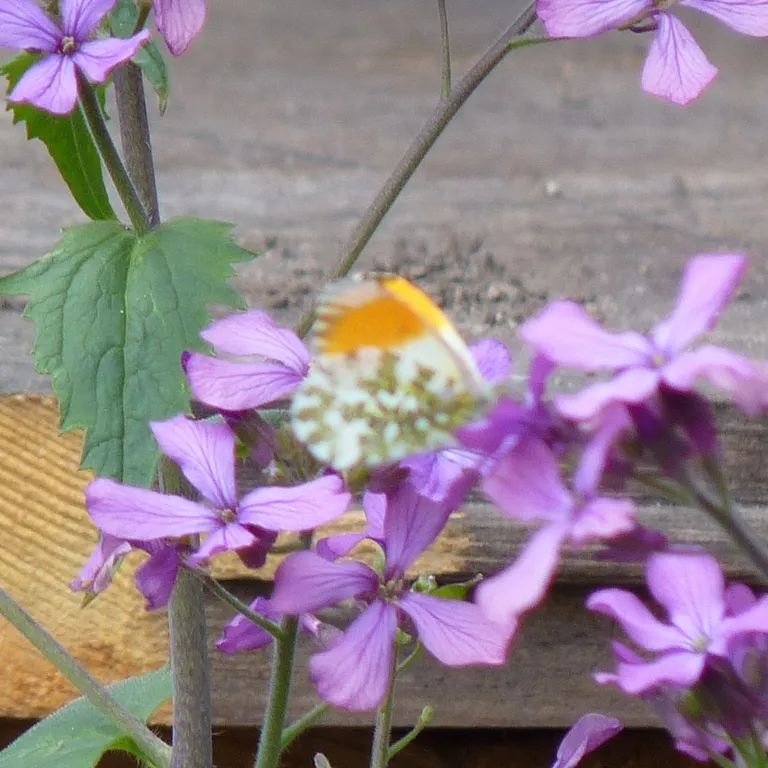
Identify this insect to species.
Anthocharis cardamines
